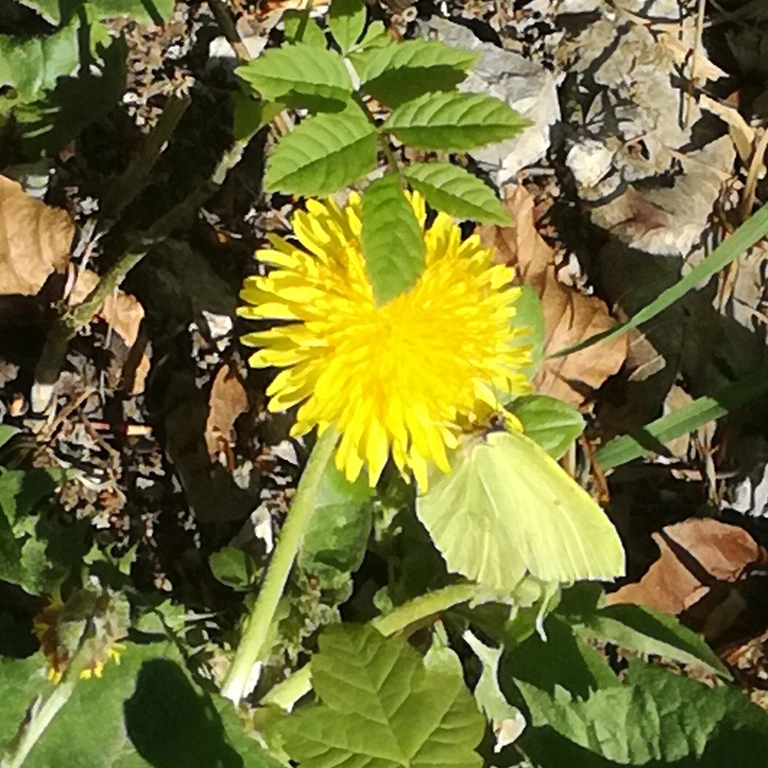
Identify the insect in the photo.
Gonepteryx rhamni
